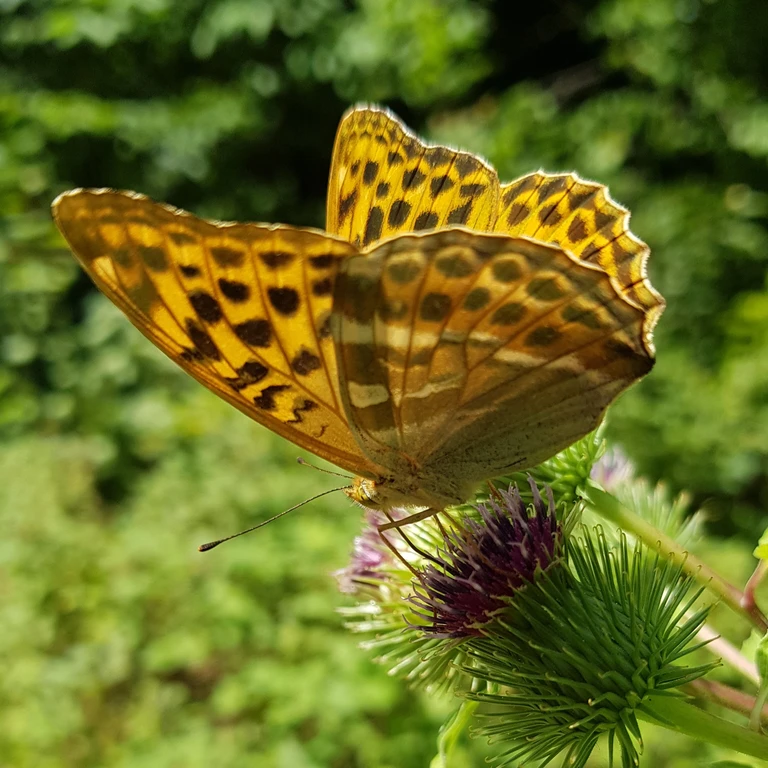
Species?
Argynnis paphia
